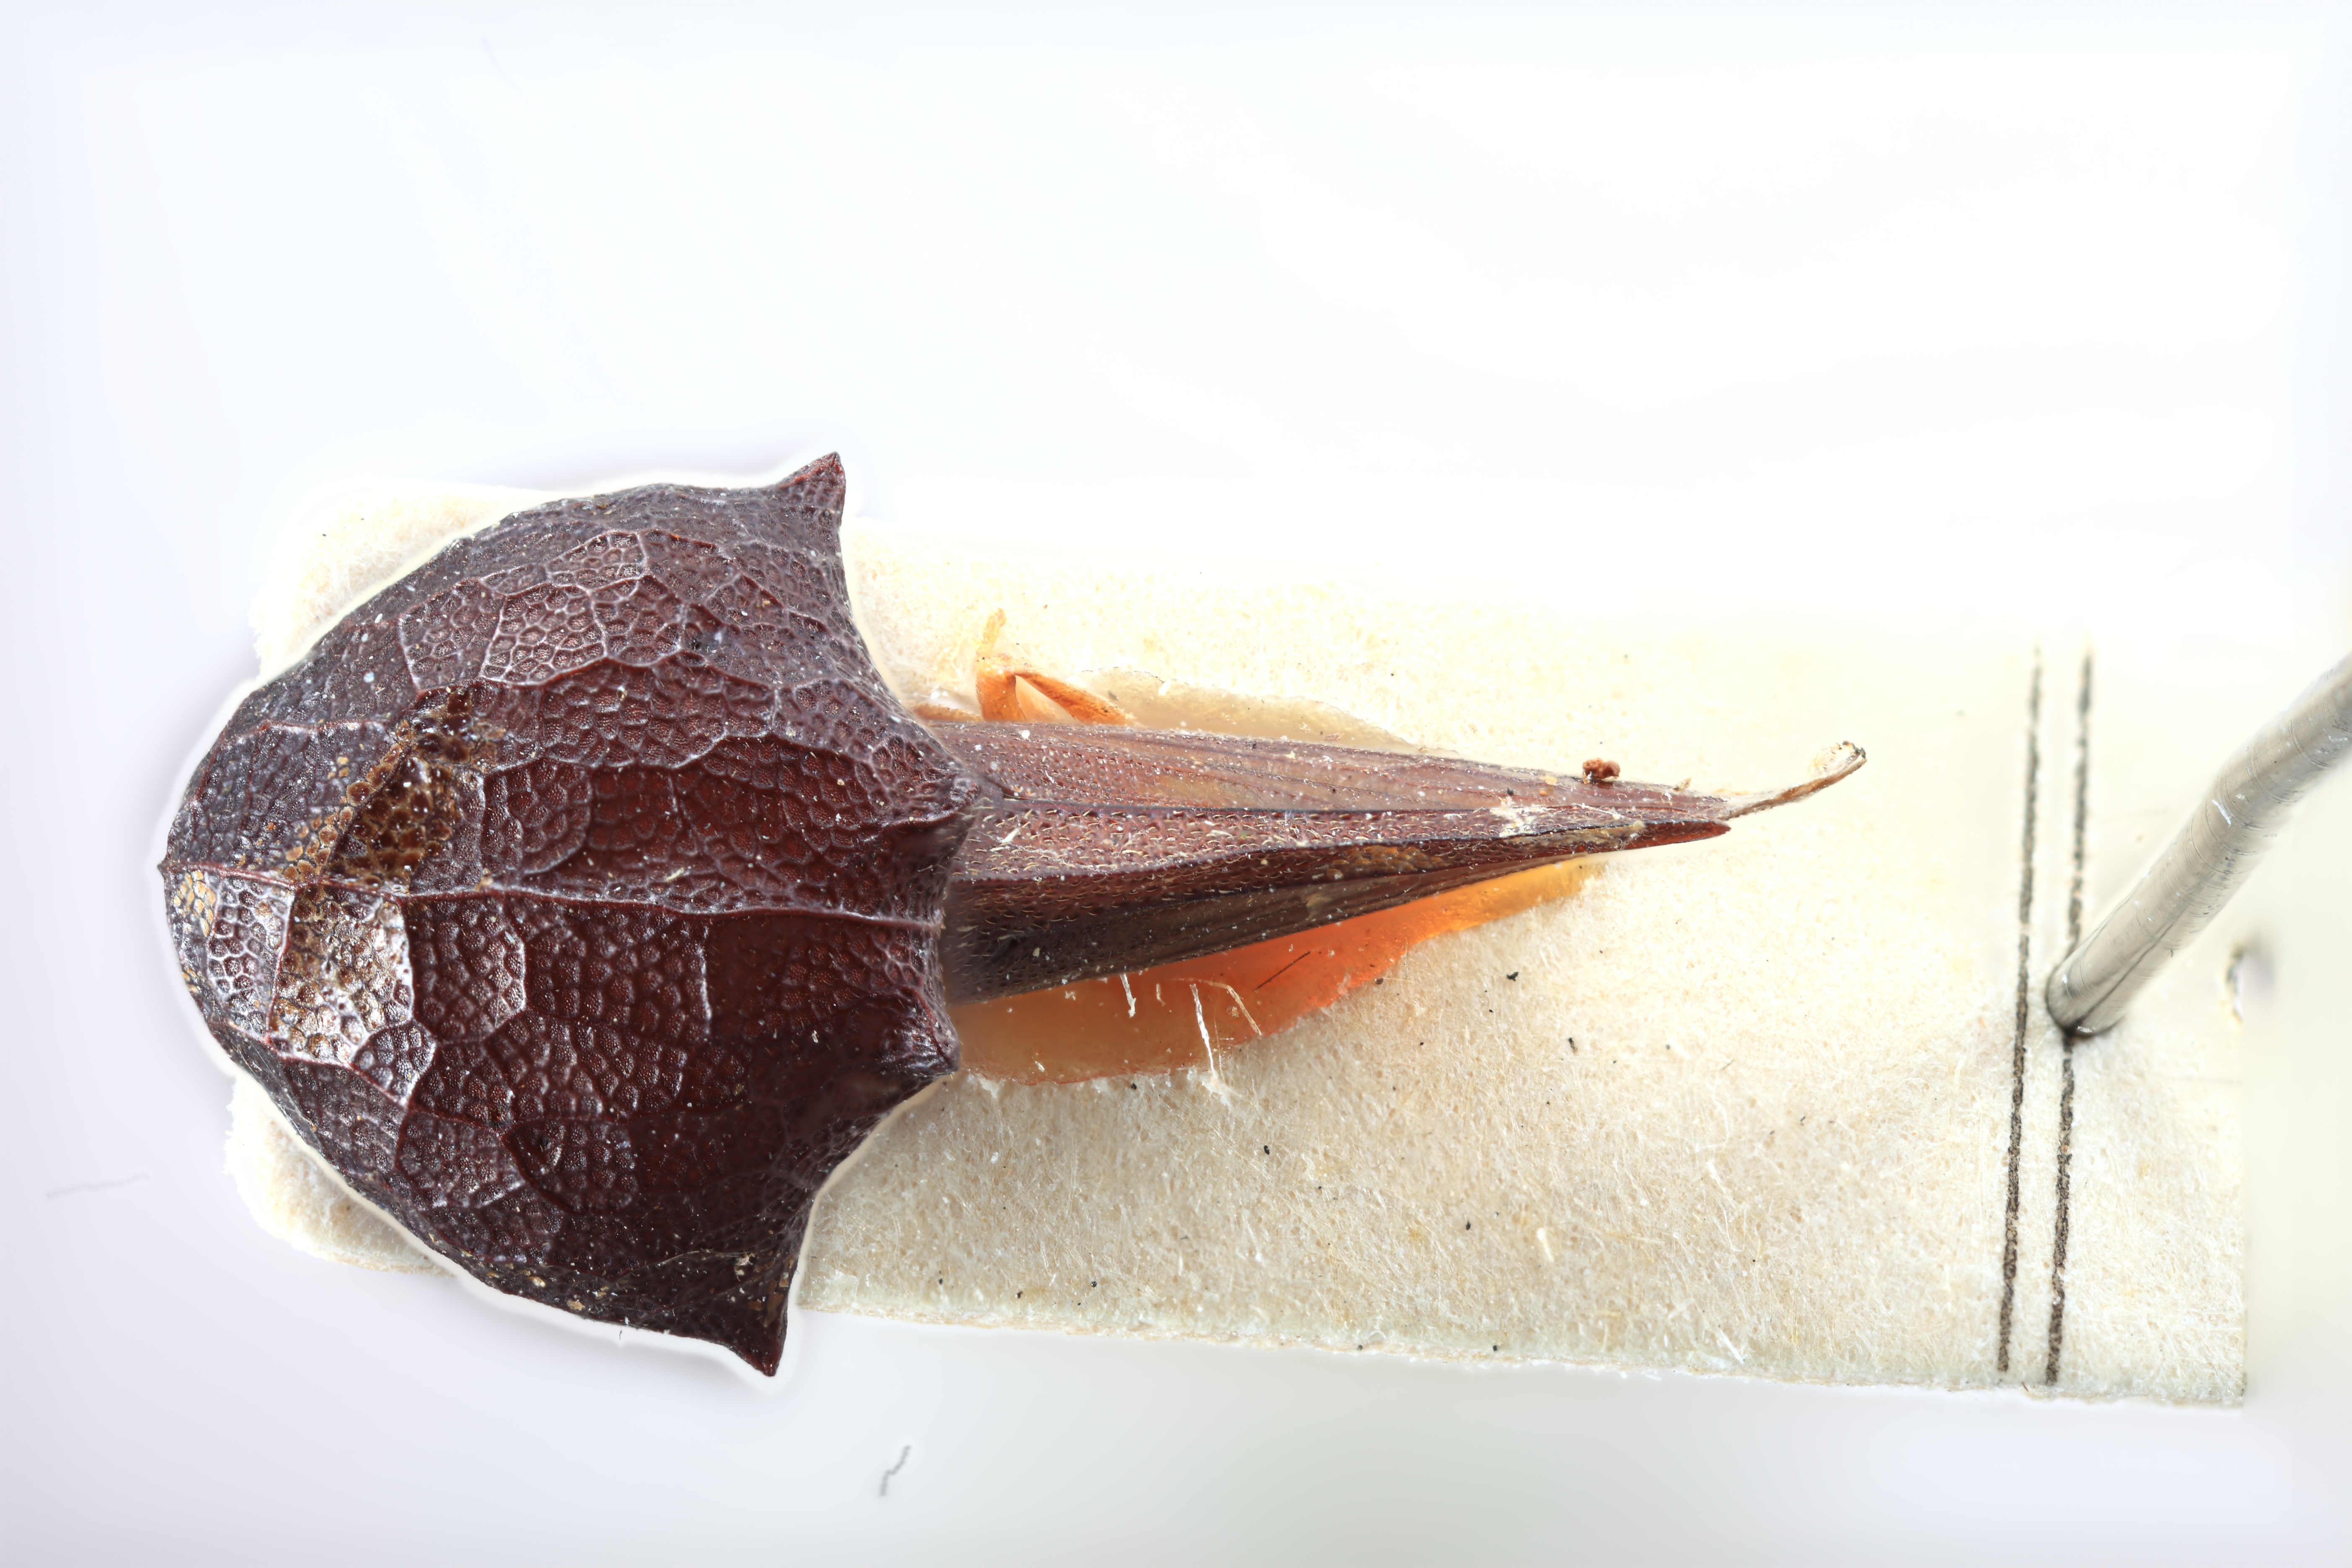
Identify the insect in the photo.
Pyrgonota bulbiturris
